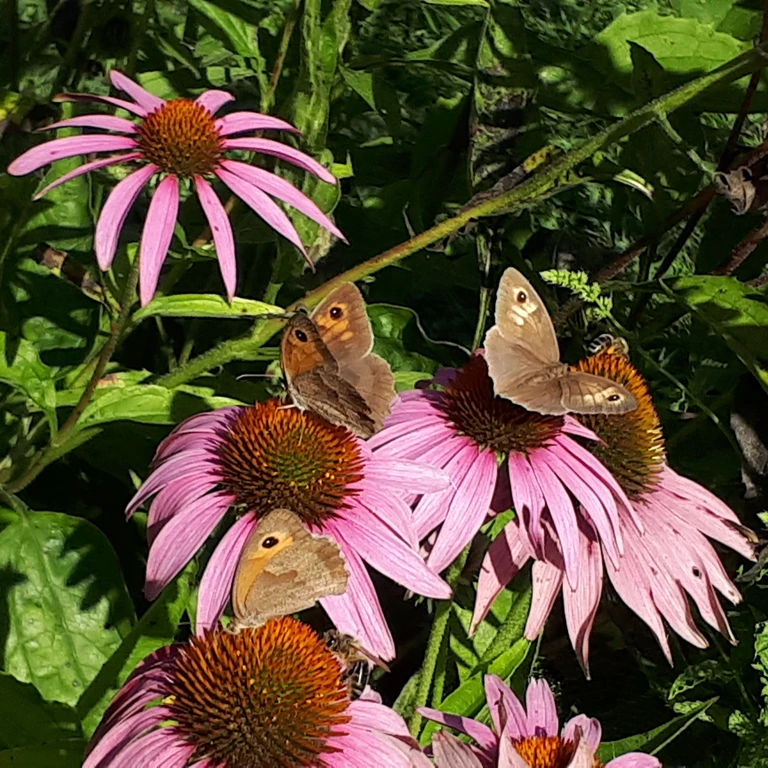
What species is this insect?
Maniola jurtina
